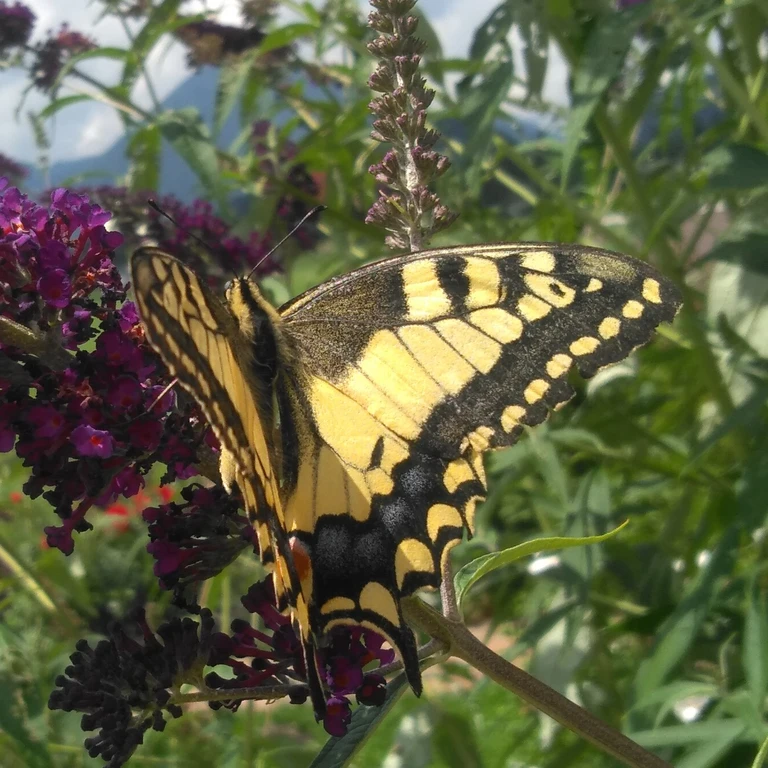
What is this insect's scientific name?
Papilio machaon
